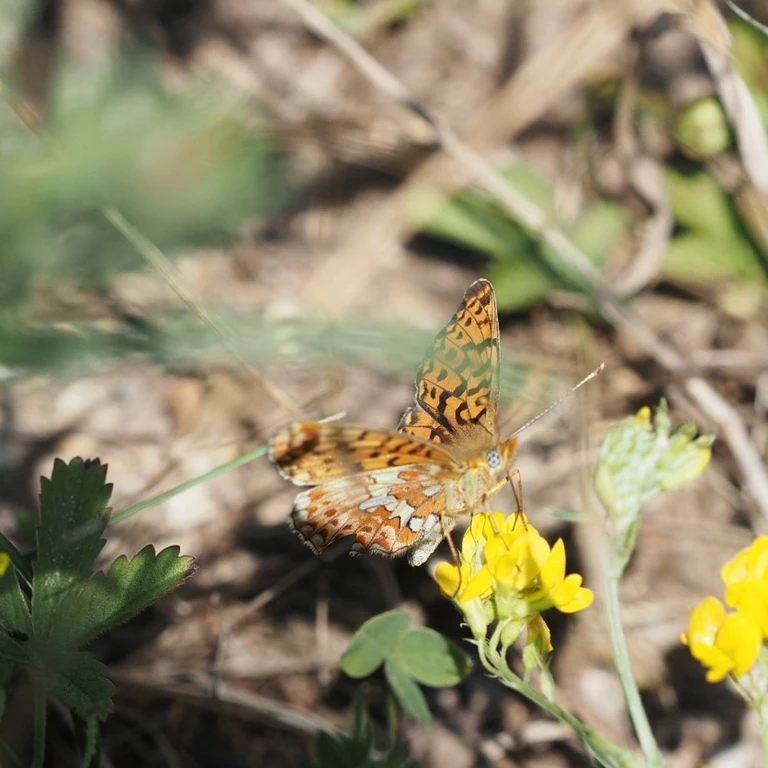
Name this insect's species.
Boloria euphrosyne (also Clossiana euphrosyne)
